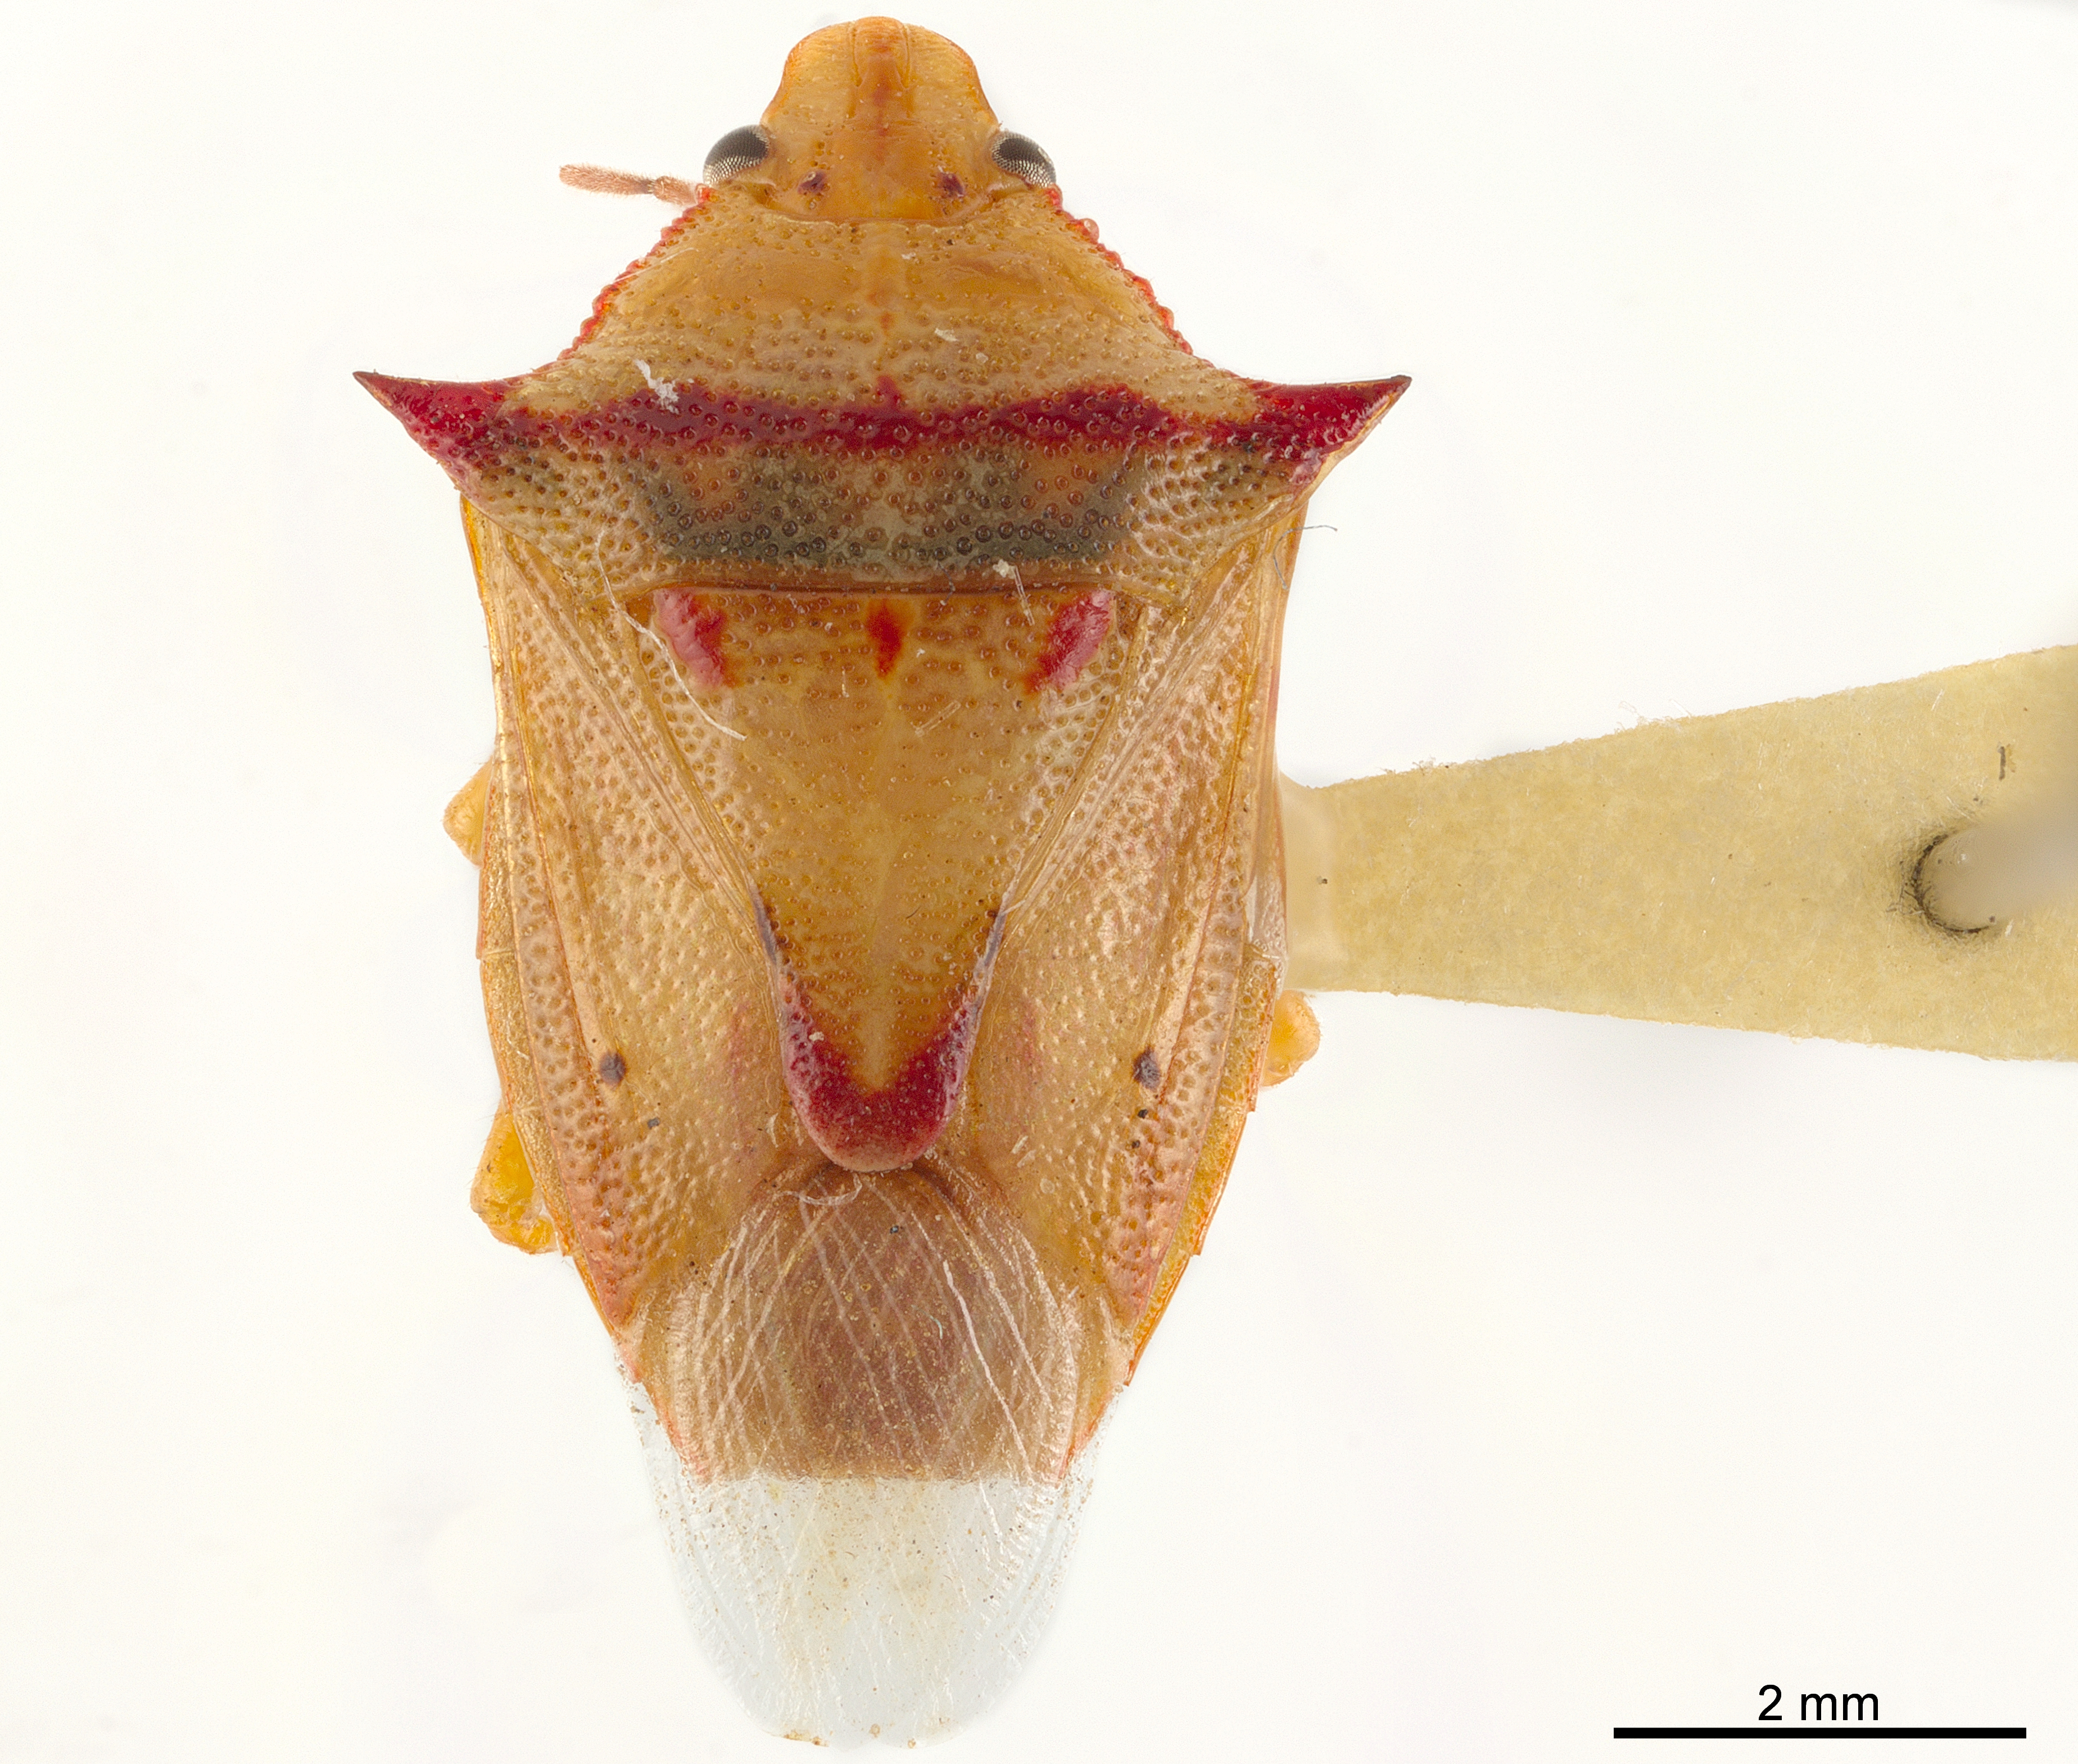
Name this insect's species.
Tylospilus acutissimus
